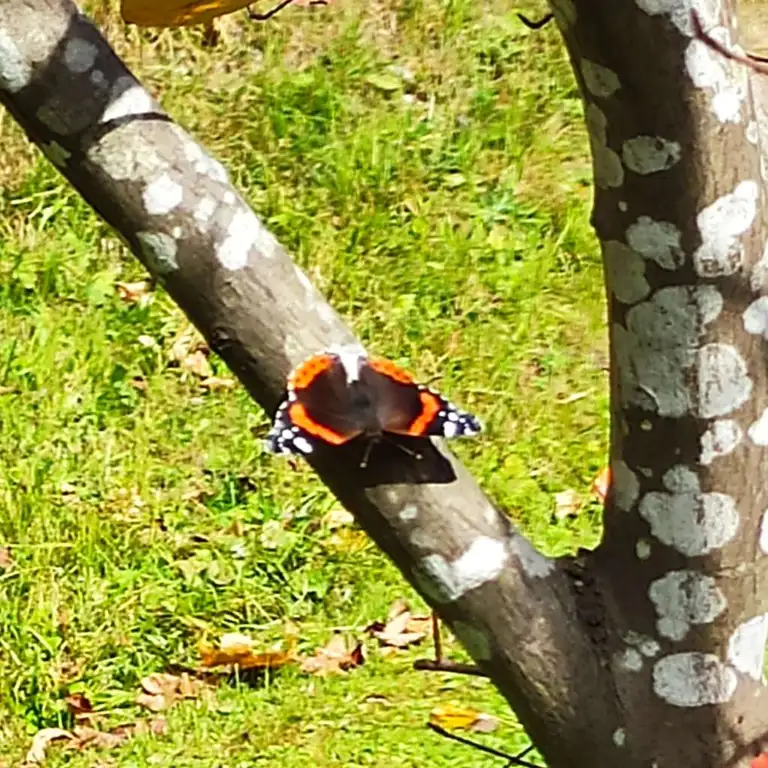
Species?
Vanessa atalanta
